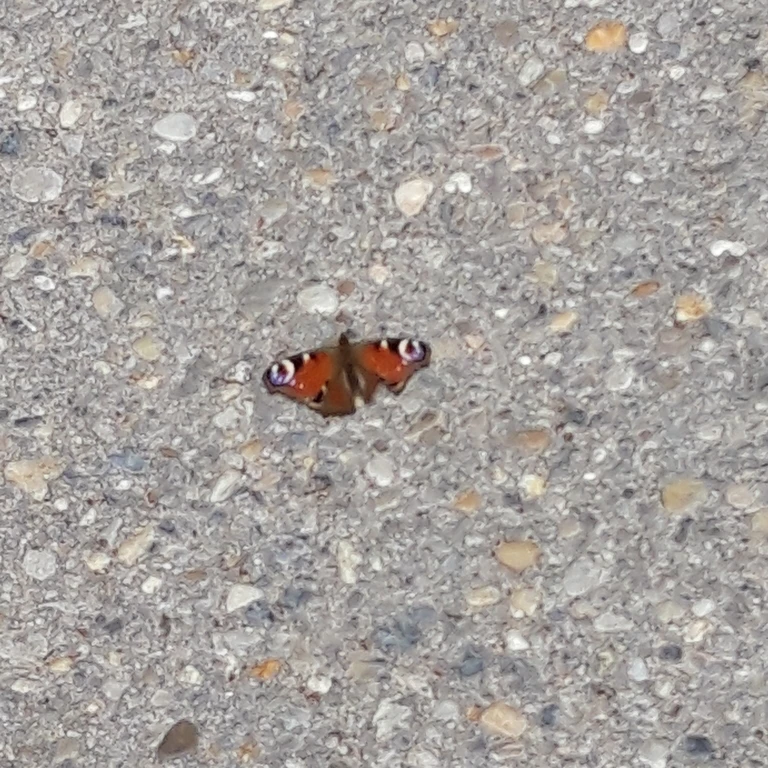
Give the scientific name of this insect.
Aglais io
